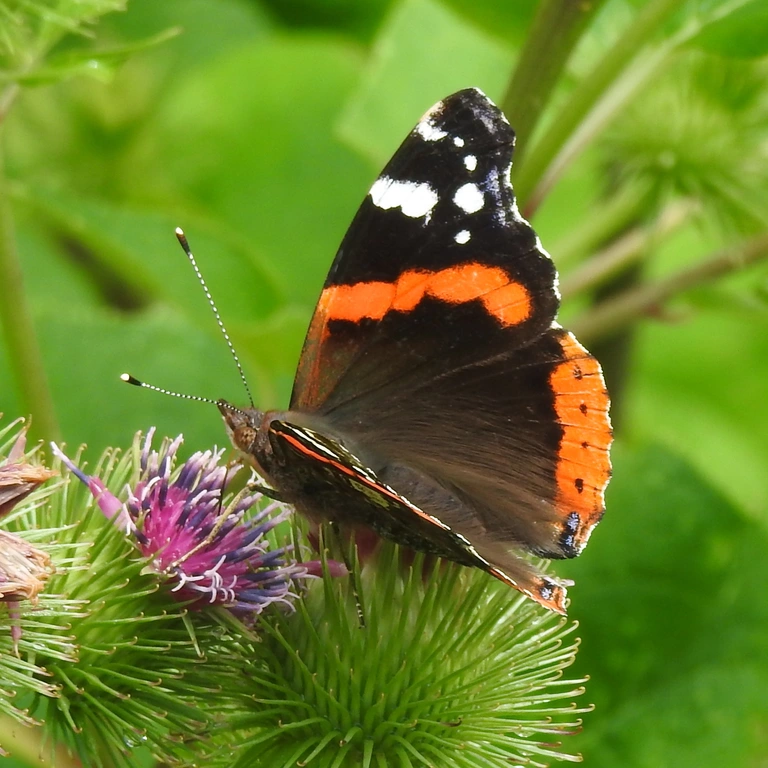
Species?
Vanessa atalanta
